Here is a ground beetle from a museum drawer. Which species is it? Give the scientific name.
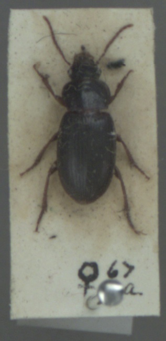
Ophonus rufibarbis
